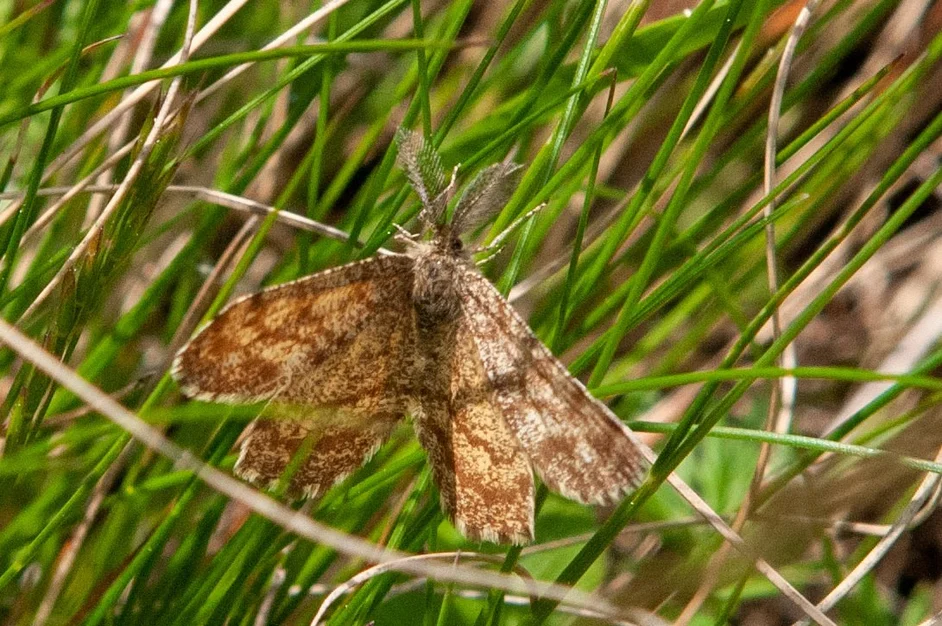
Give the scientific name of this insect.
Ematurga atomaria
